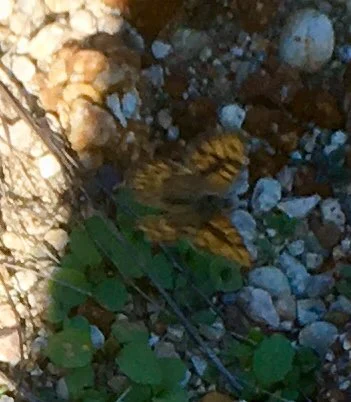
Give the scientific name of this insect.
Lasiommata megera (also Pararge megera)
